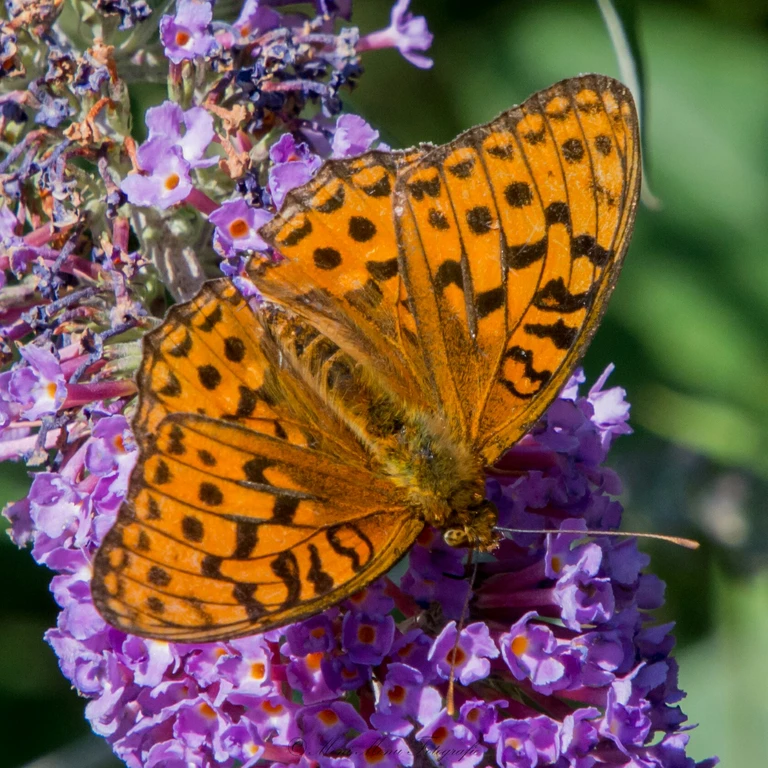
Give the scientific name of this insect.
Fabriciana adippe
